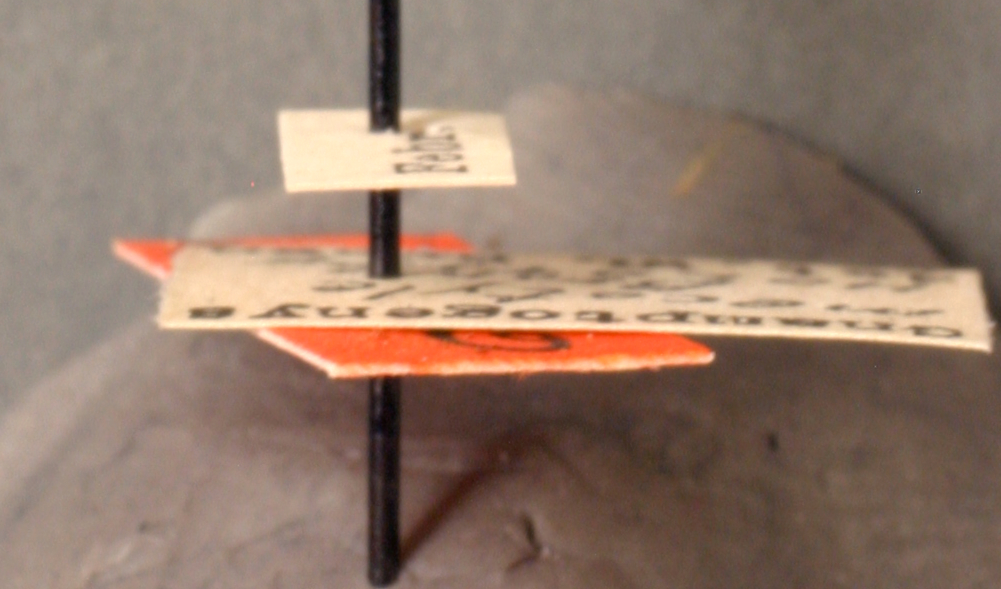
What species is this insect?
Gnamptogenys mecotyle
